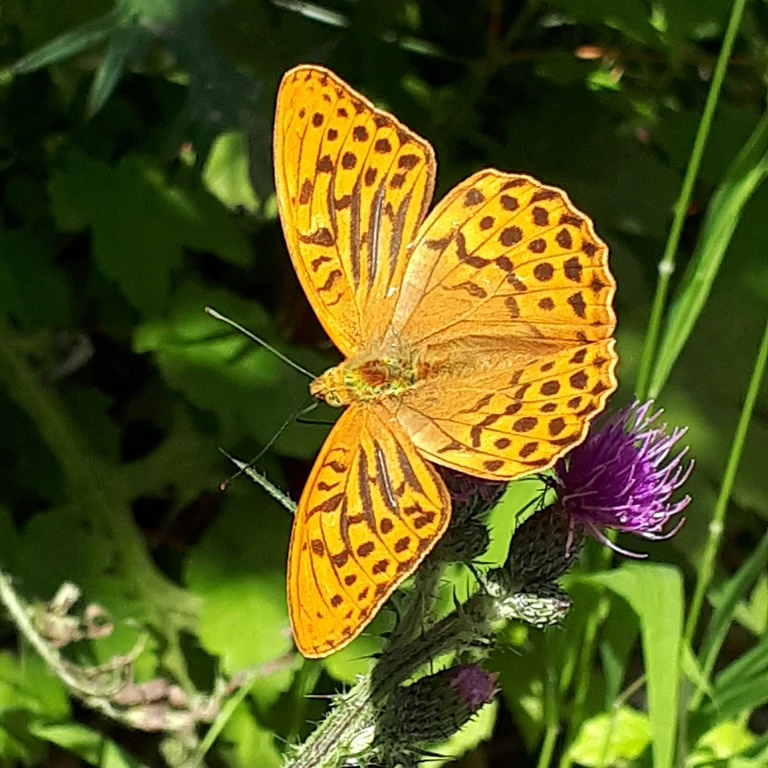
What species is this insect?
Argynnis paphia
